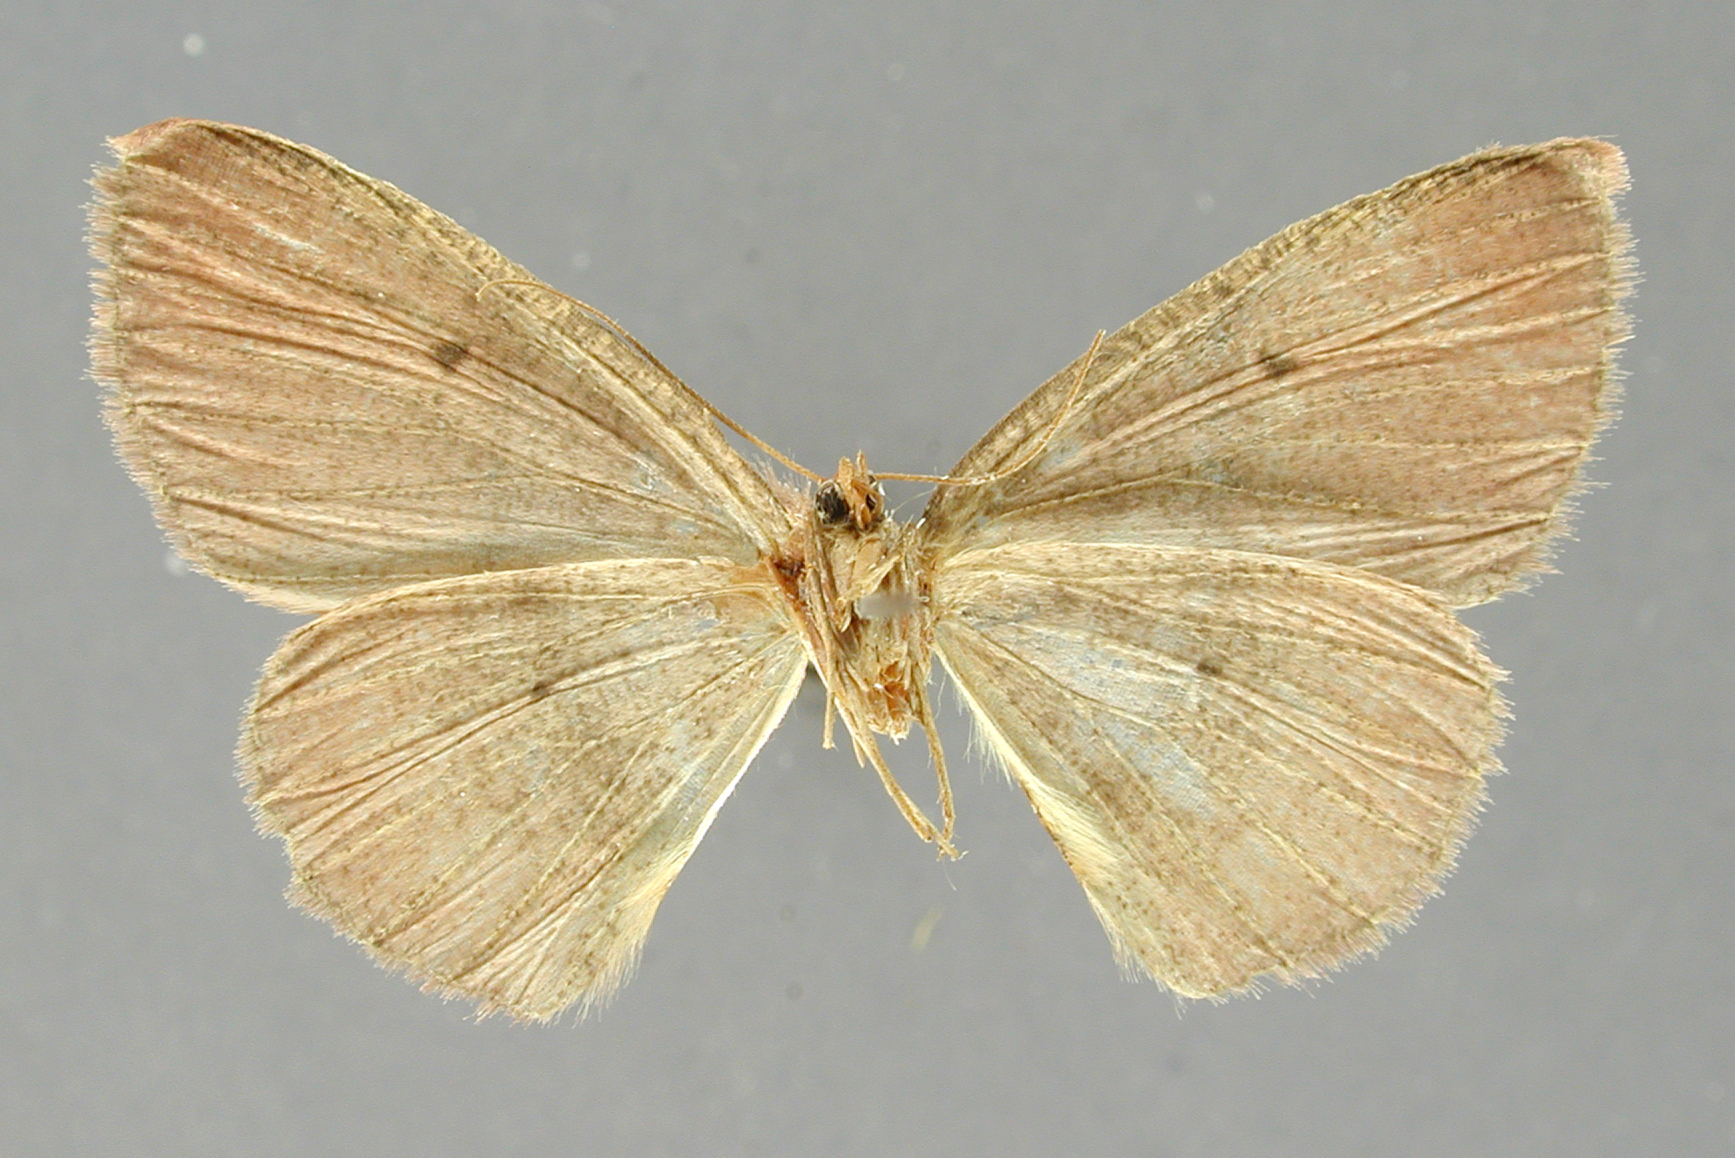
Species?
Oenothalia mediostrigata
